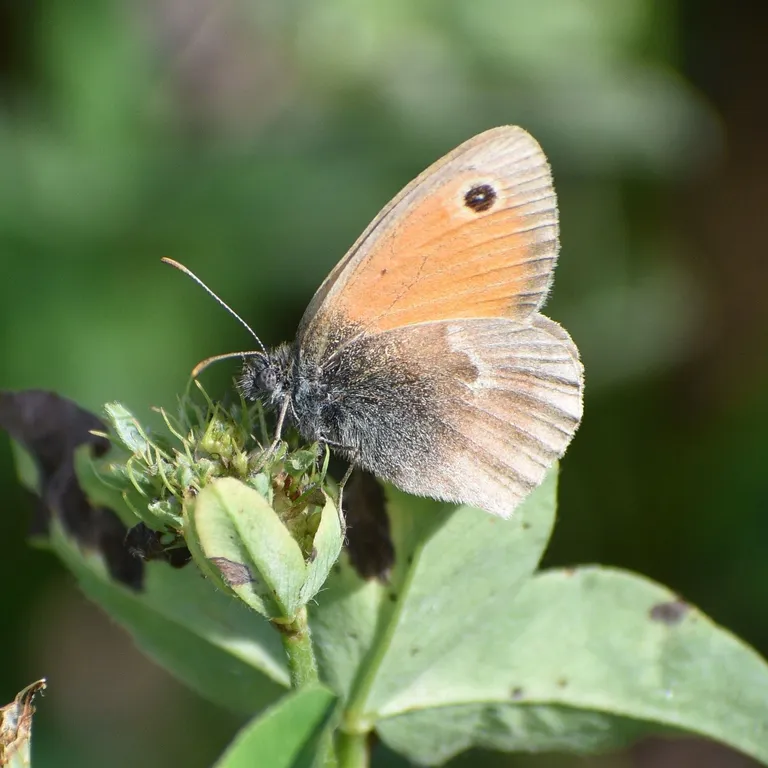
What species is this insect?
Coenonympha pamphilus
